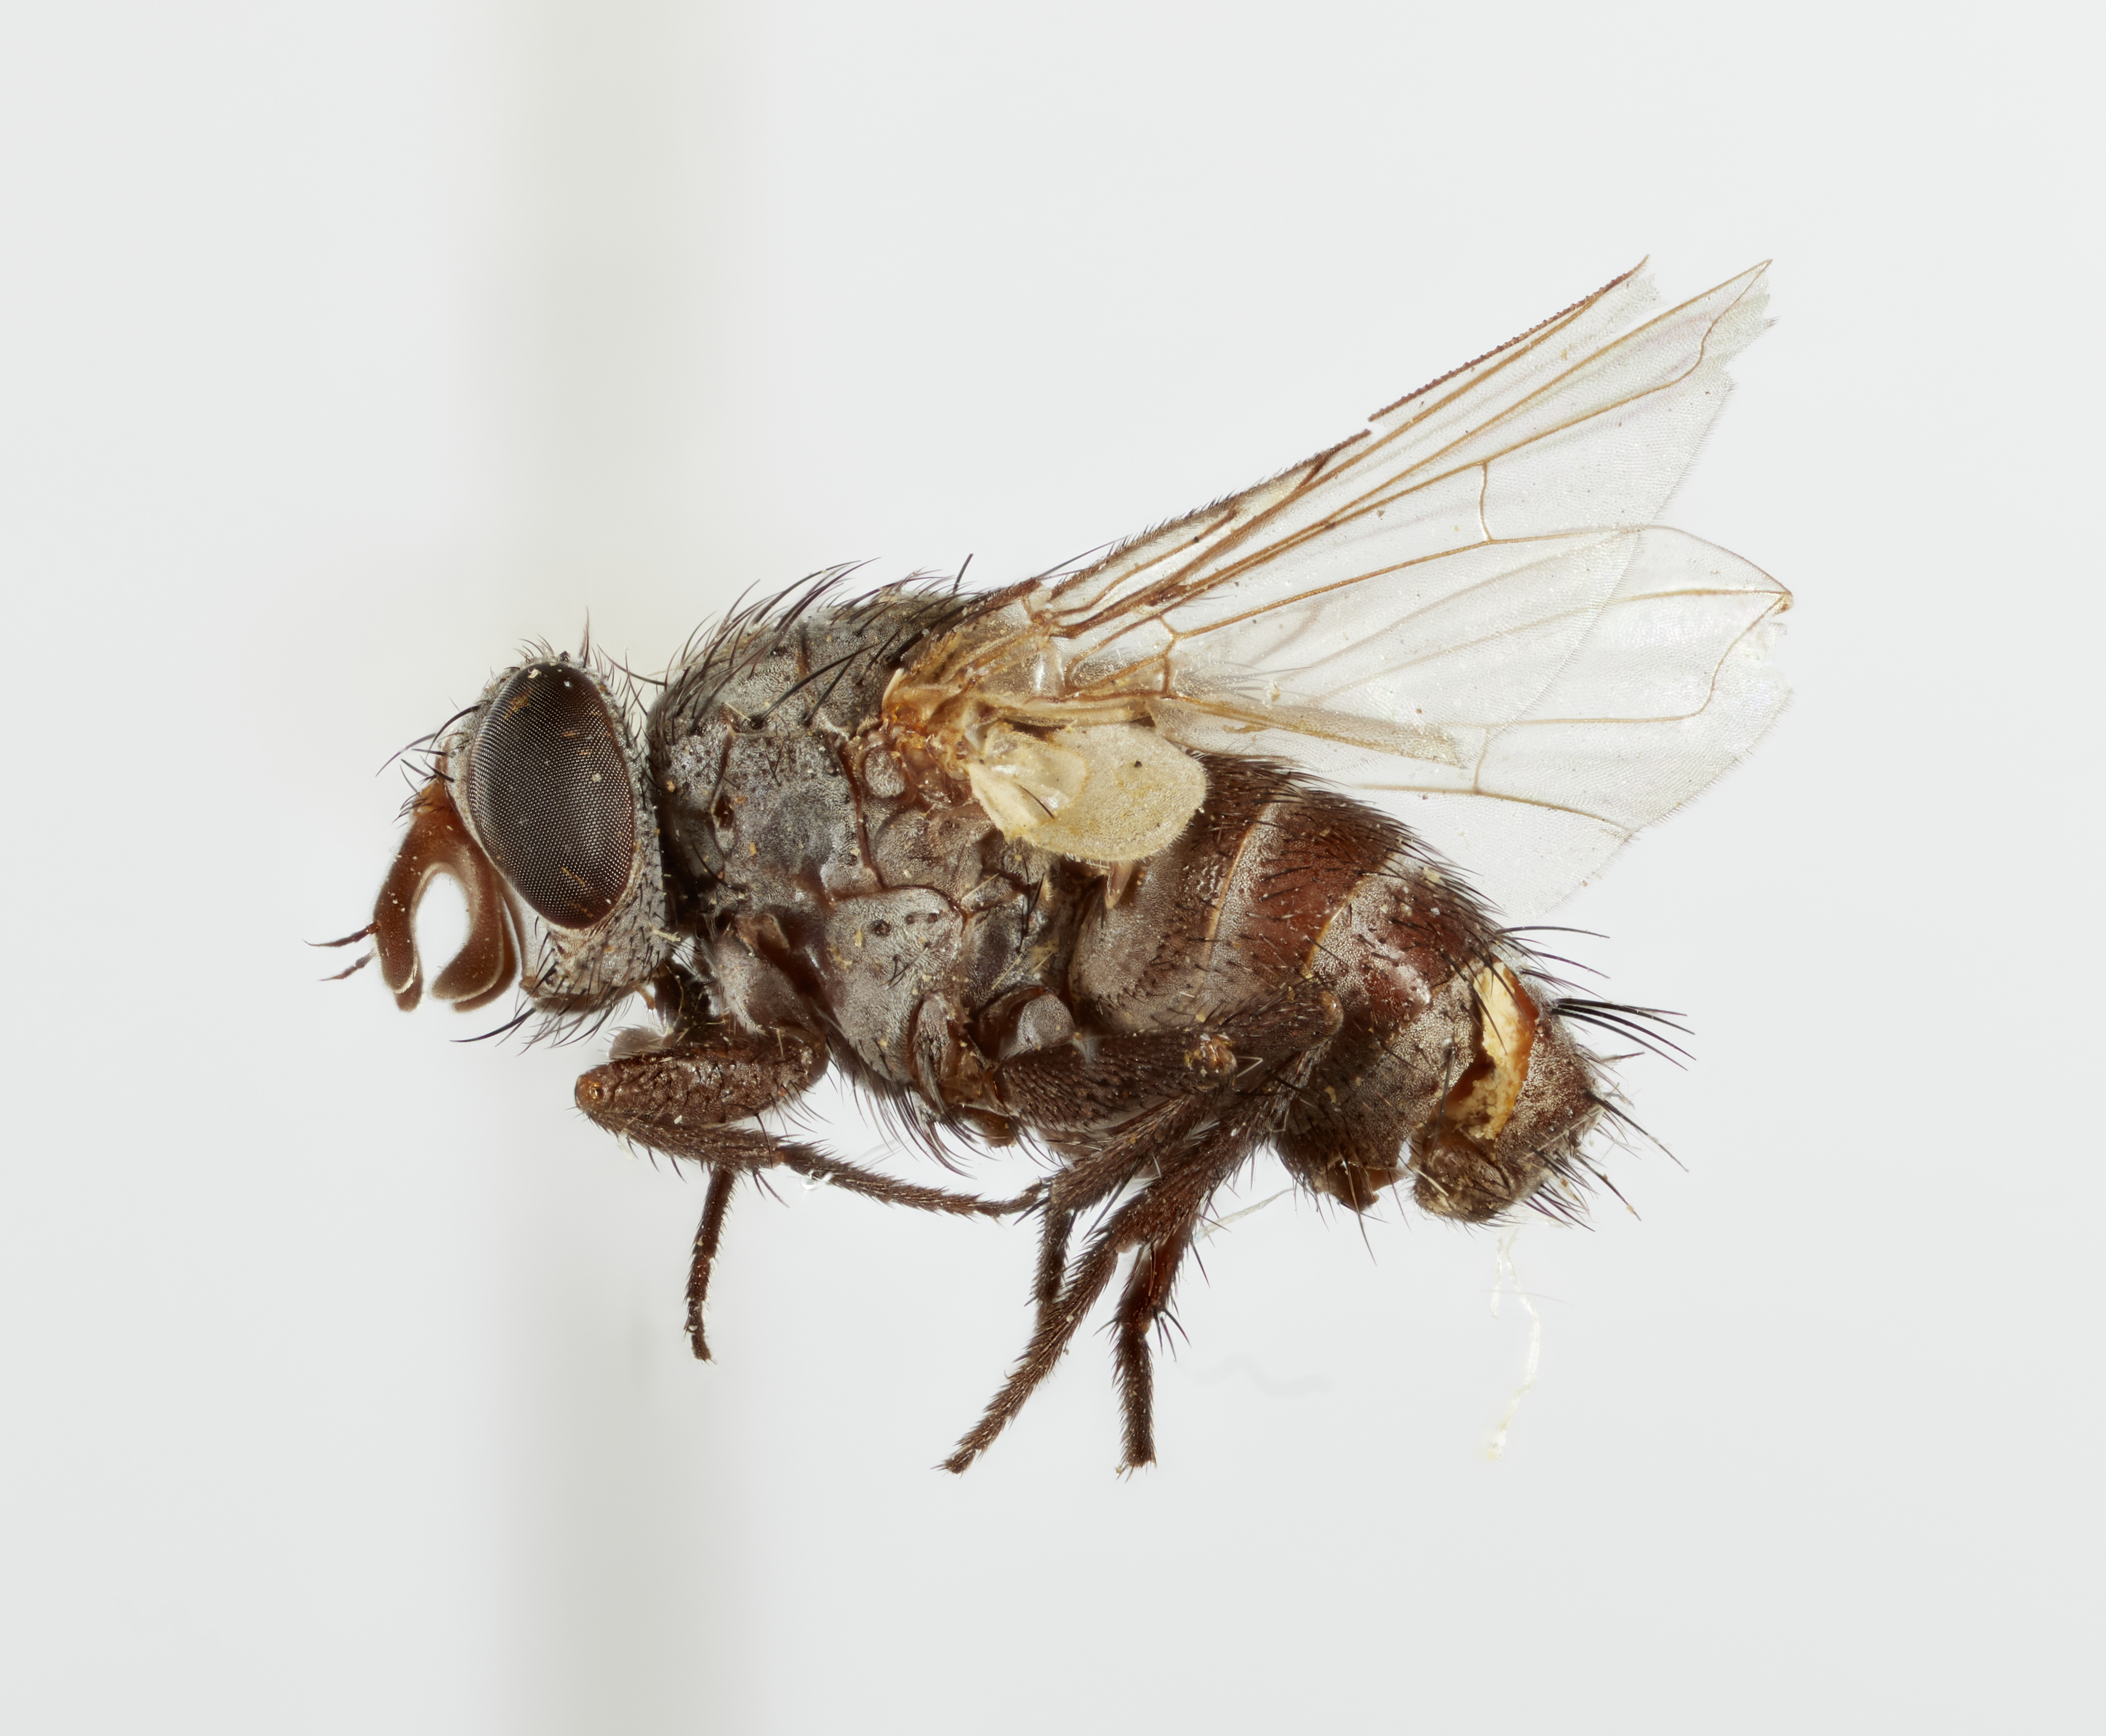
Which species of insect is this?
Acronarista mirabilis
